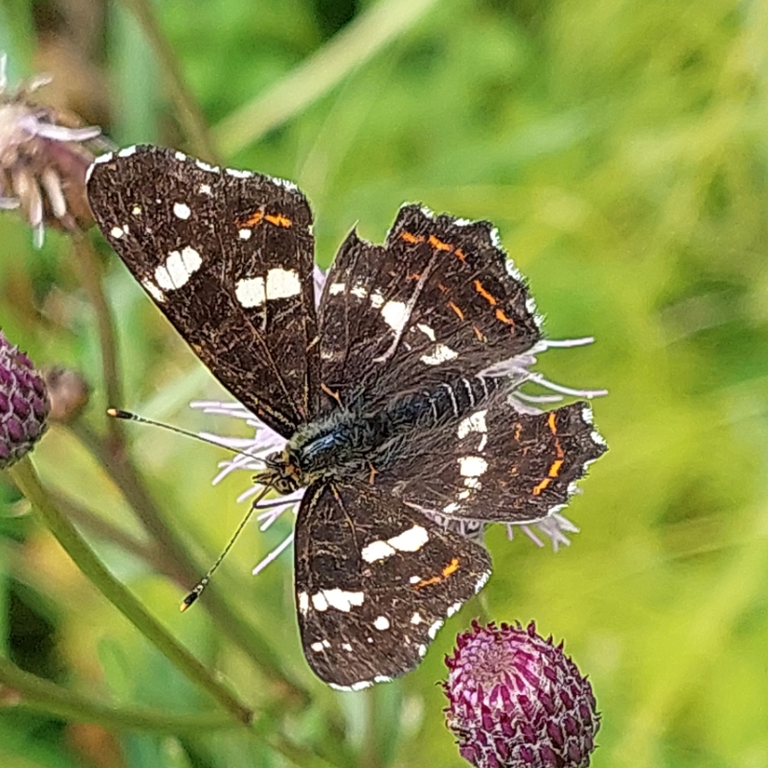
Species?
Araschnia levana
